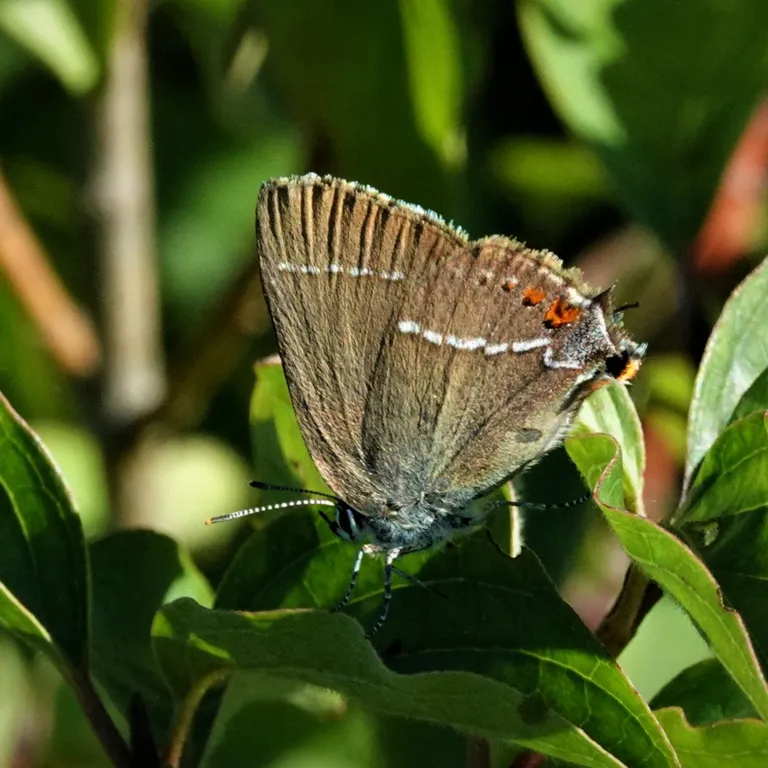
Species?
Satyrium spini (also Tuttiola spini)
